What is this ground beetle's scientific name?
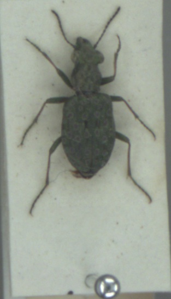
Elaphrus riparius
